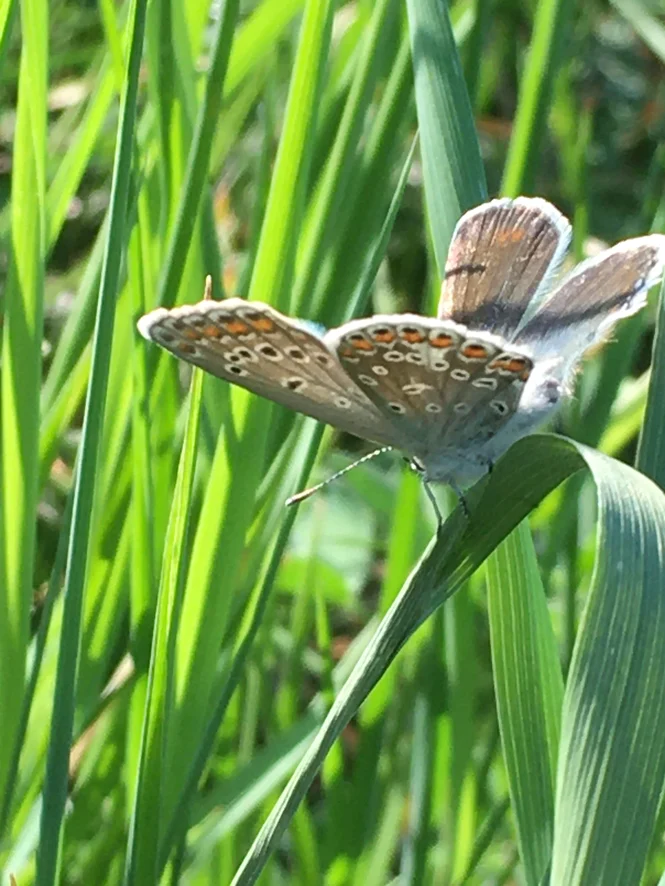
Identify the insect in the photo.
Polyommatus icarus
